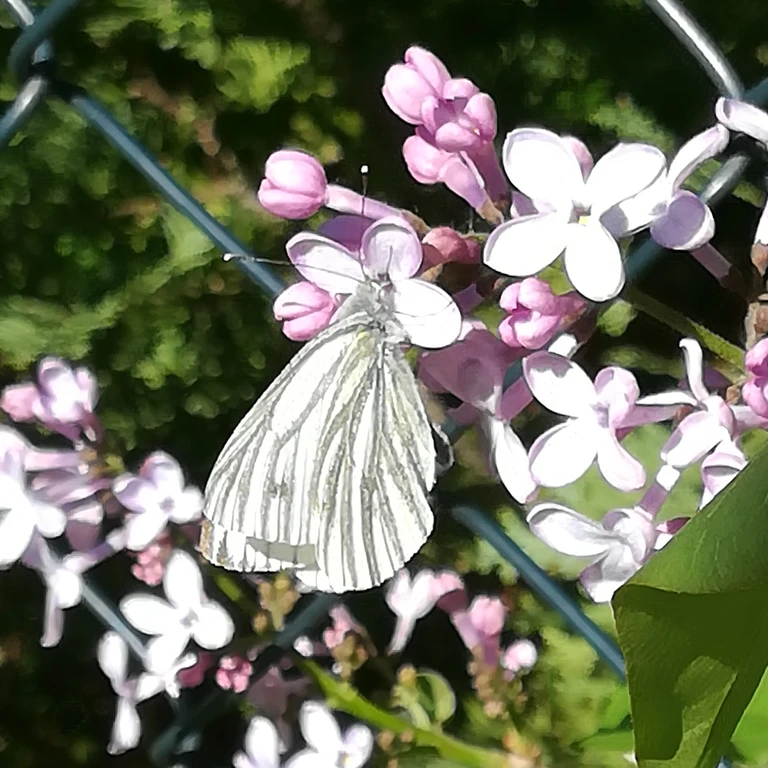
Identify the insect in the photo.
Pieris napi
